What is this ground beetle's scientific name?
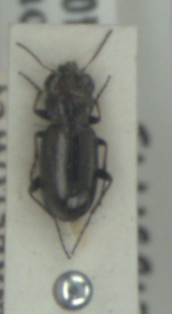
Notiophilus germinyi
